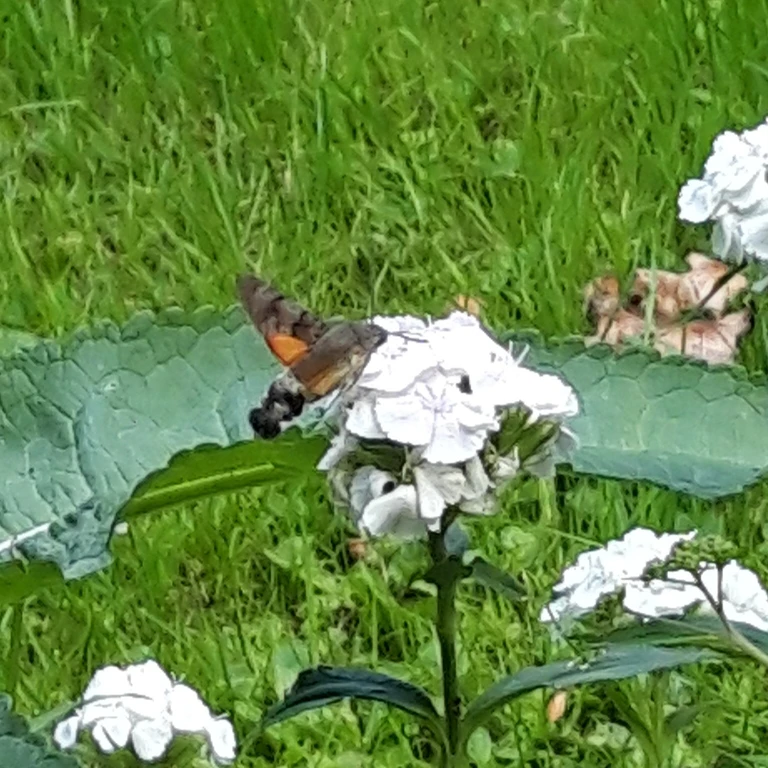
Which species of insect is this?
Macroglossum stellatarum
